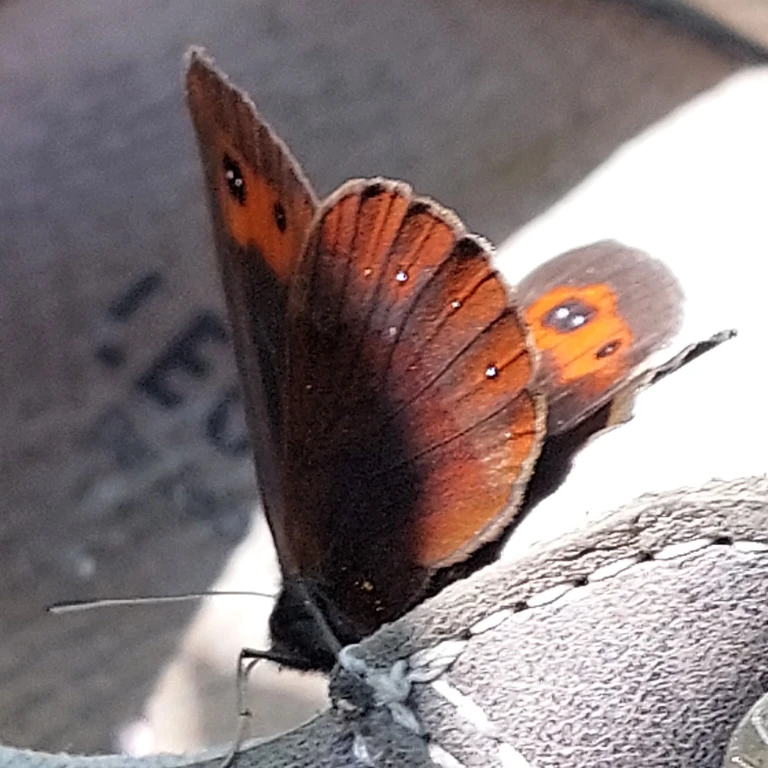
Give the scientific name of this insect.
Erebia aethiops
